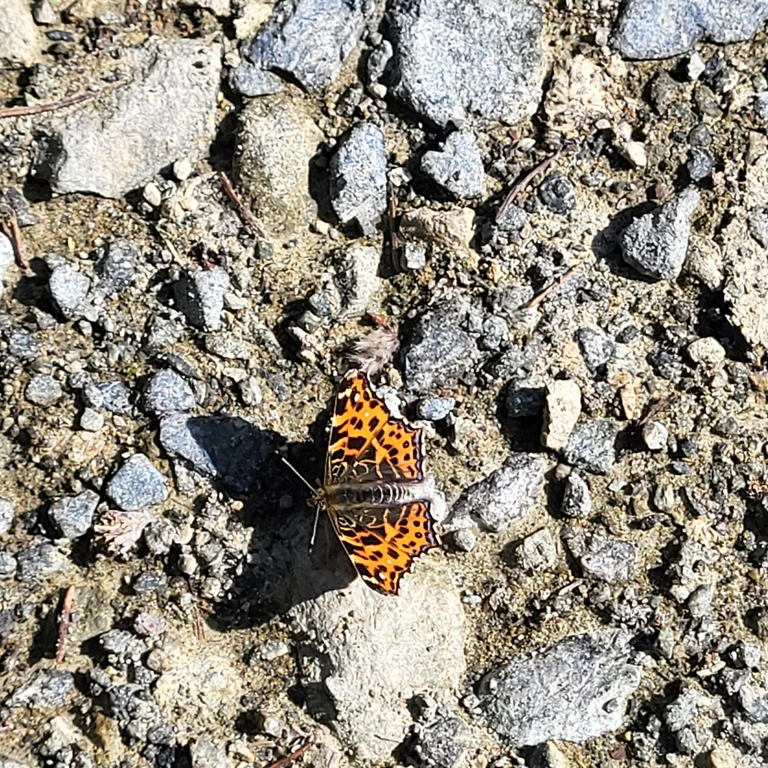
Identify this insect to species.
Araschnia levana
